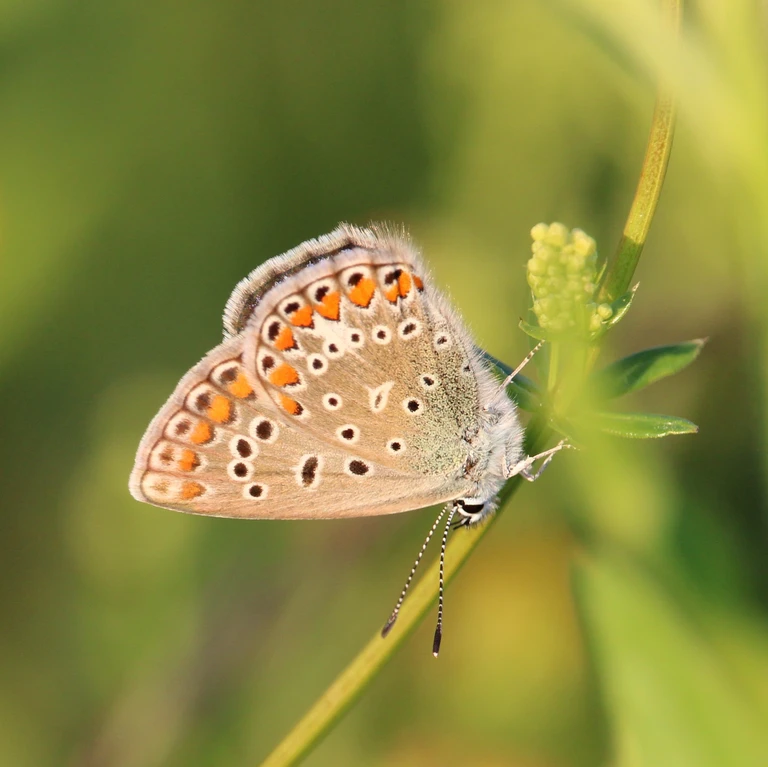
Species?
Polyommatus icarus
